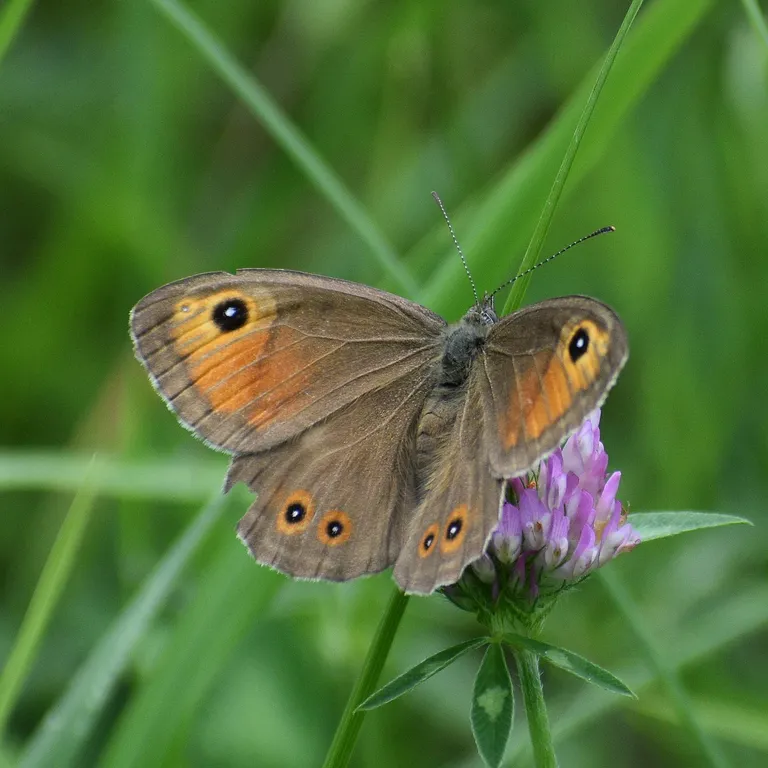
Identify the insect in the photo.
Lasiommata maera (also Pararge maera)
